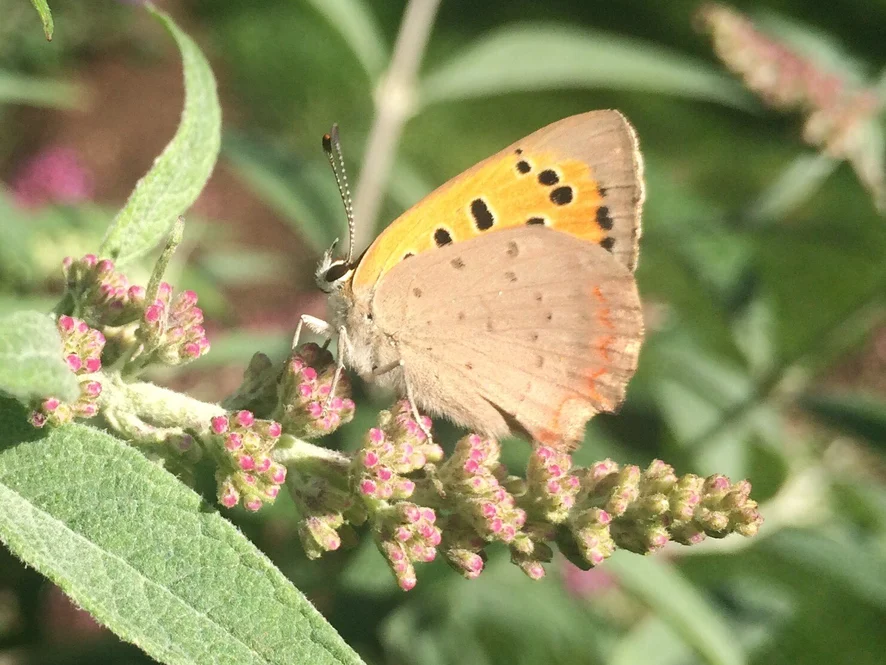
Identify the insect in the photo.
Lycaena phlaeas
